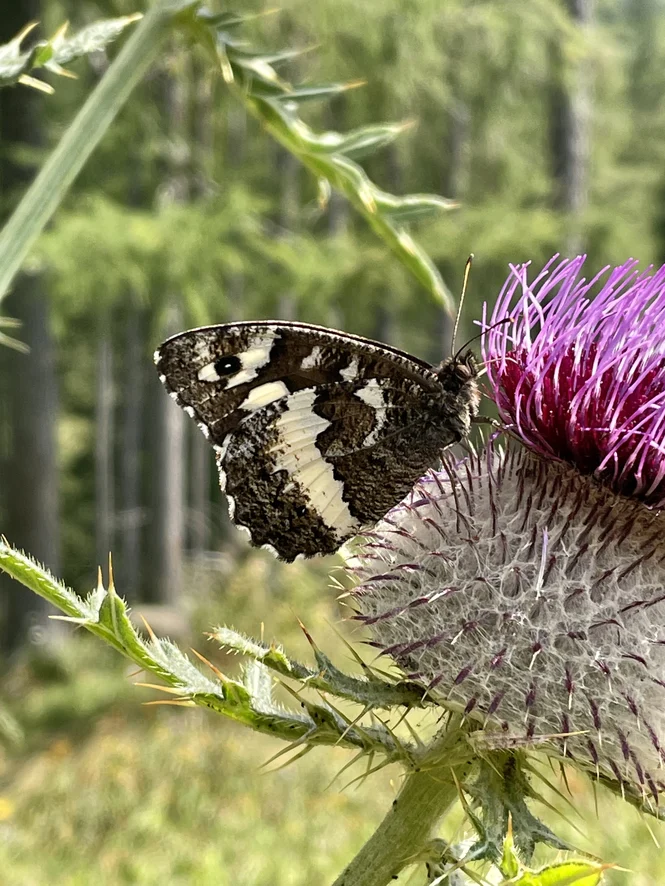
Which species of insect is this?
Brintesia circe
